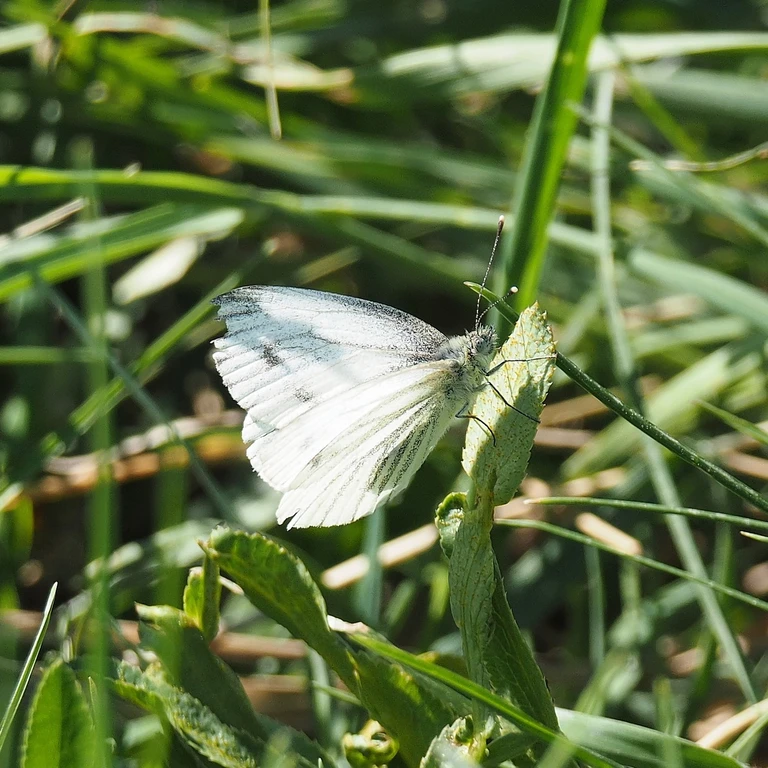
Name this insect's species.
Pieris napi
